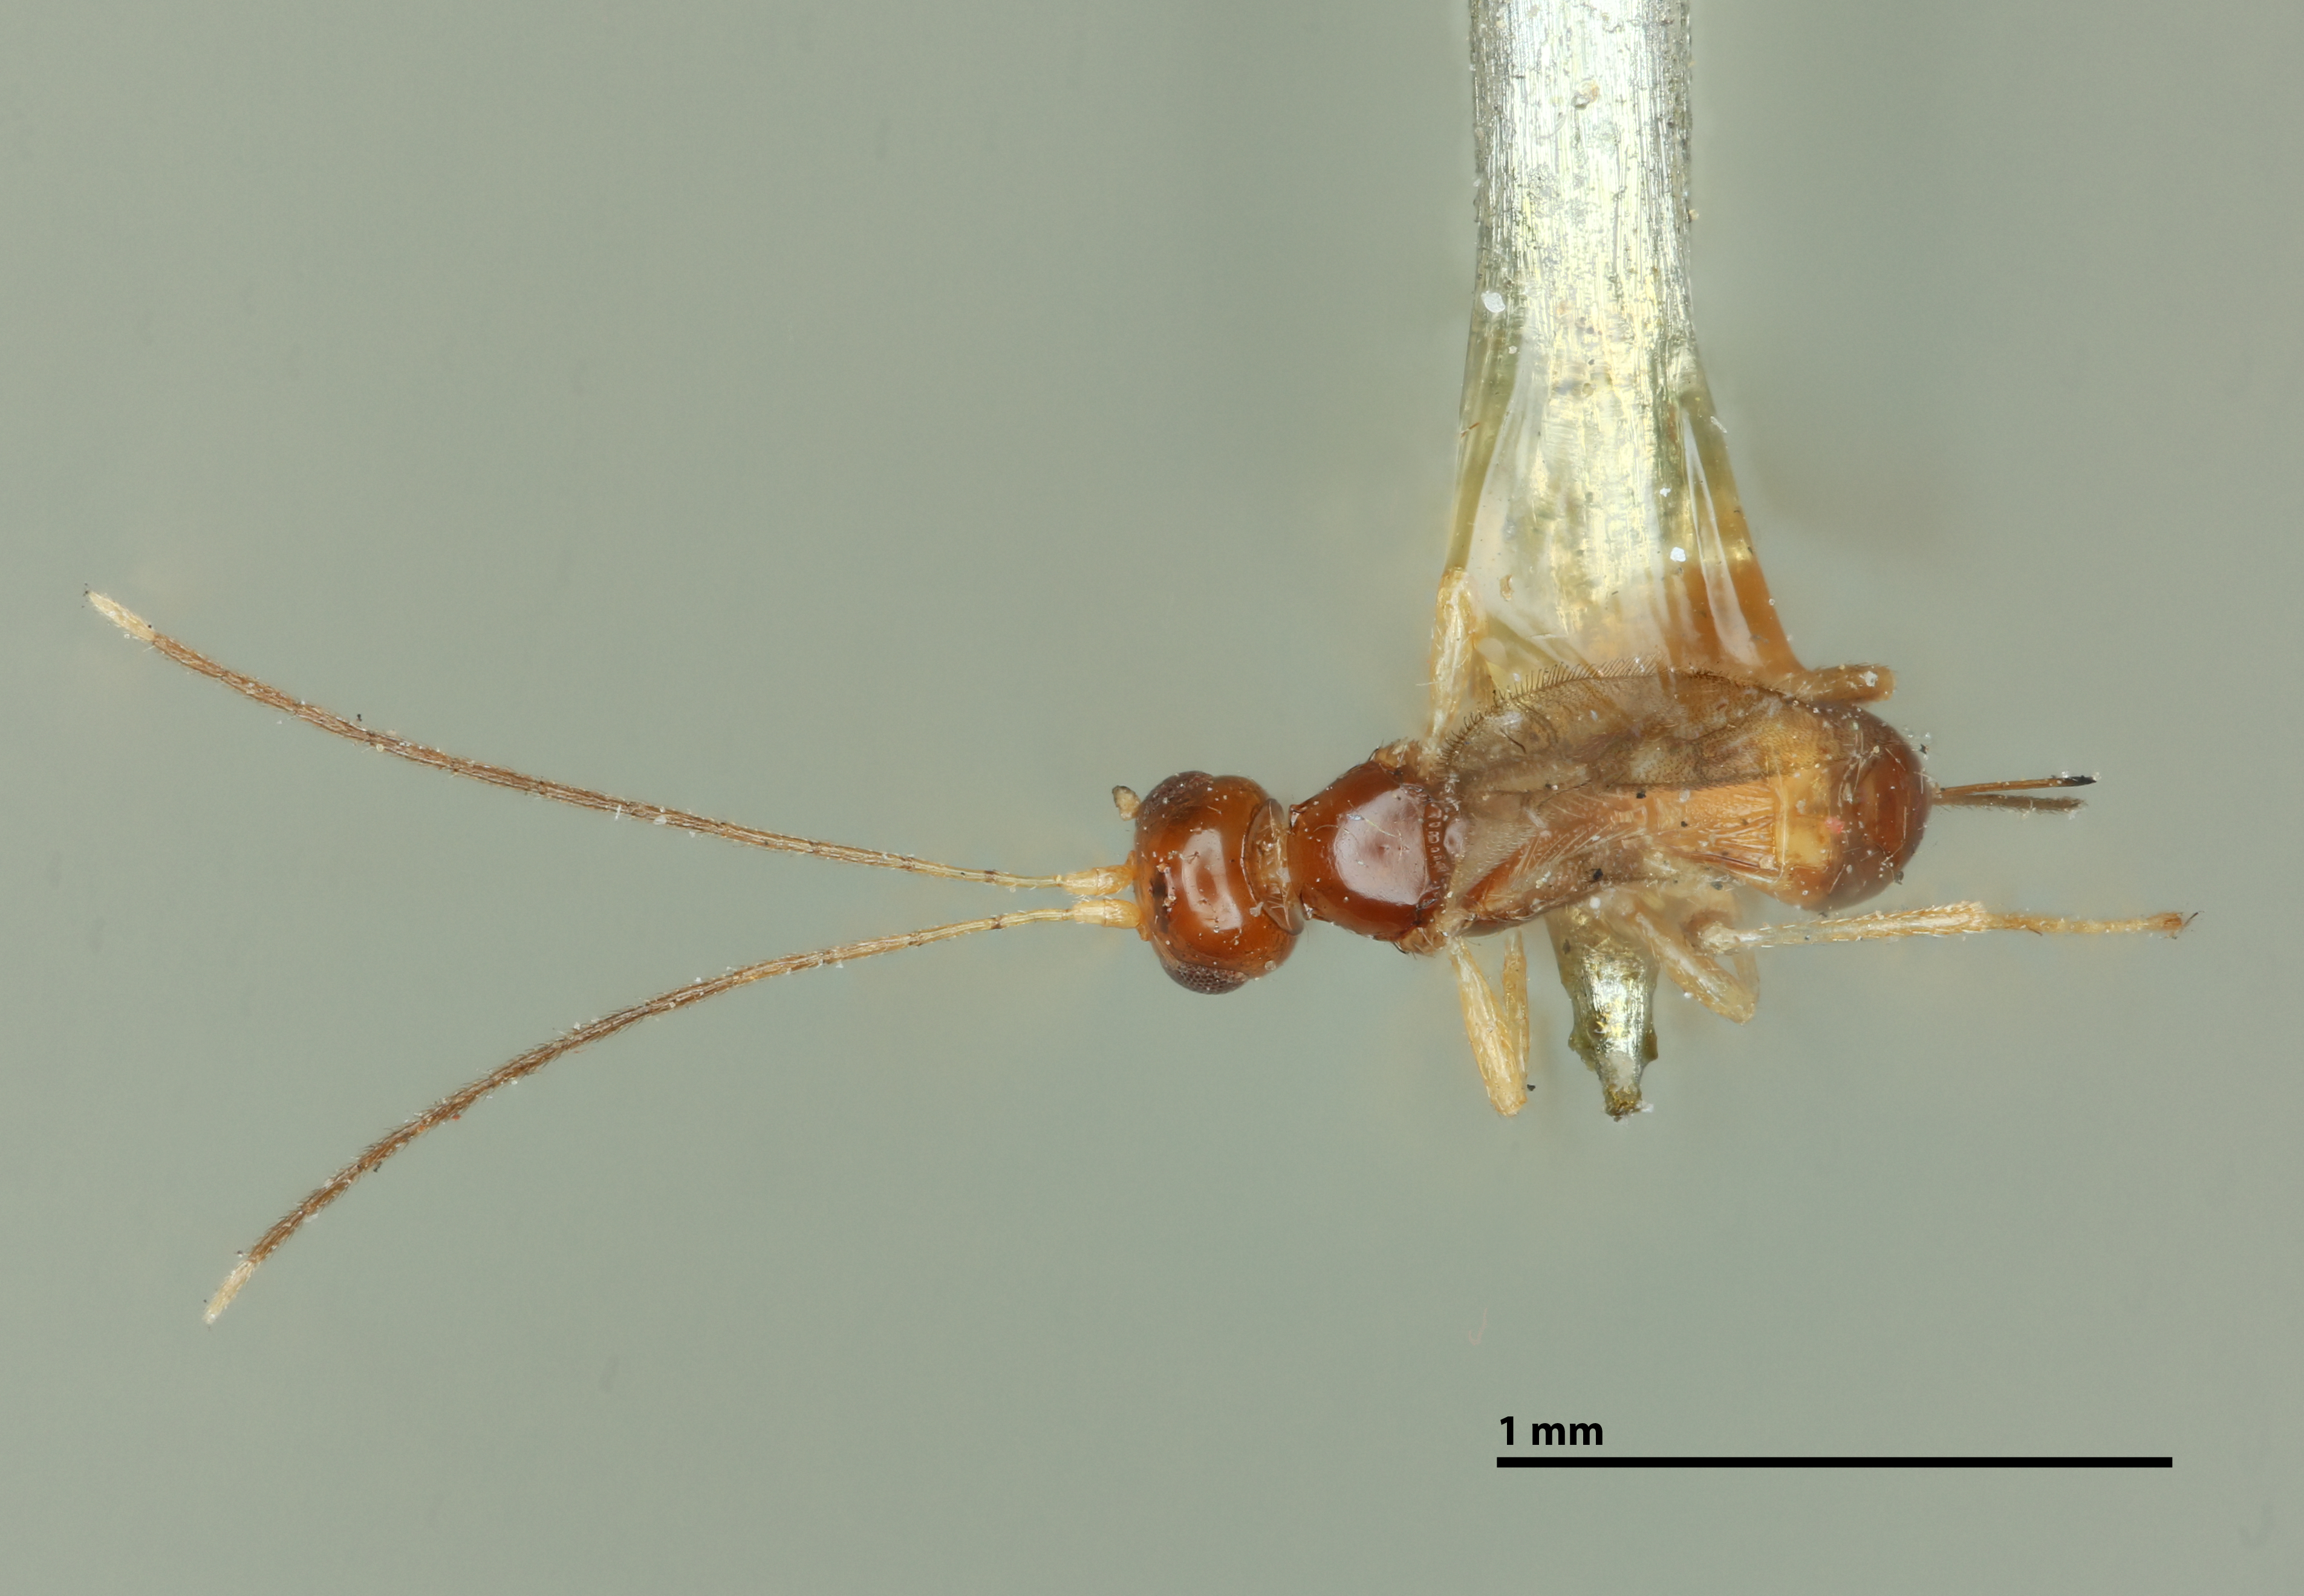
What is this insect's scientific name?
Lysitermus fascipennis
